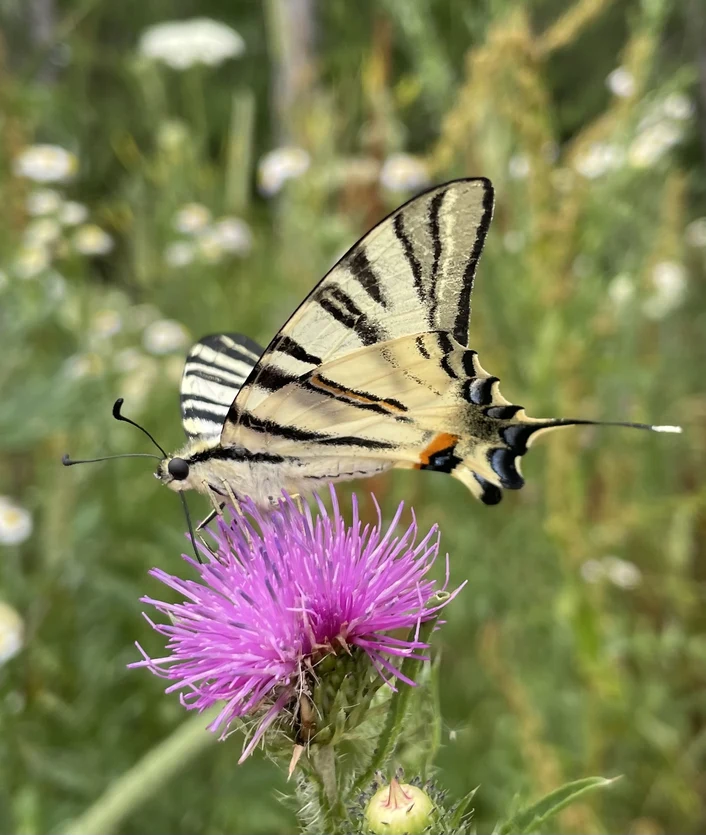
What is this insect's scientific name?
Iphiclides podalirius
